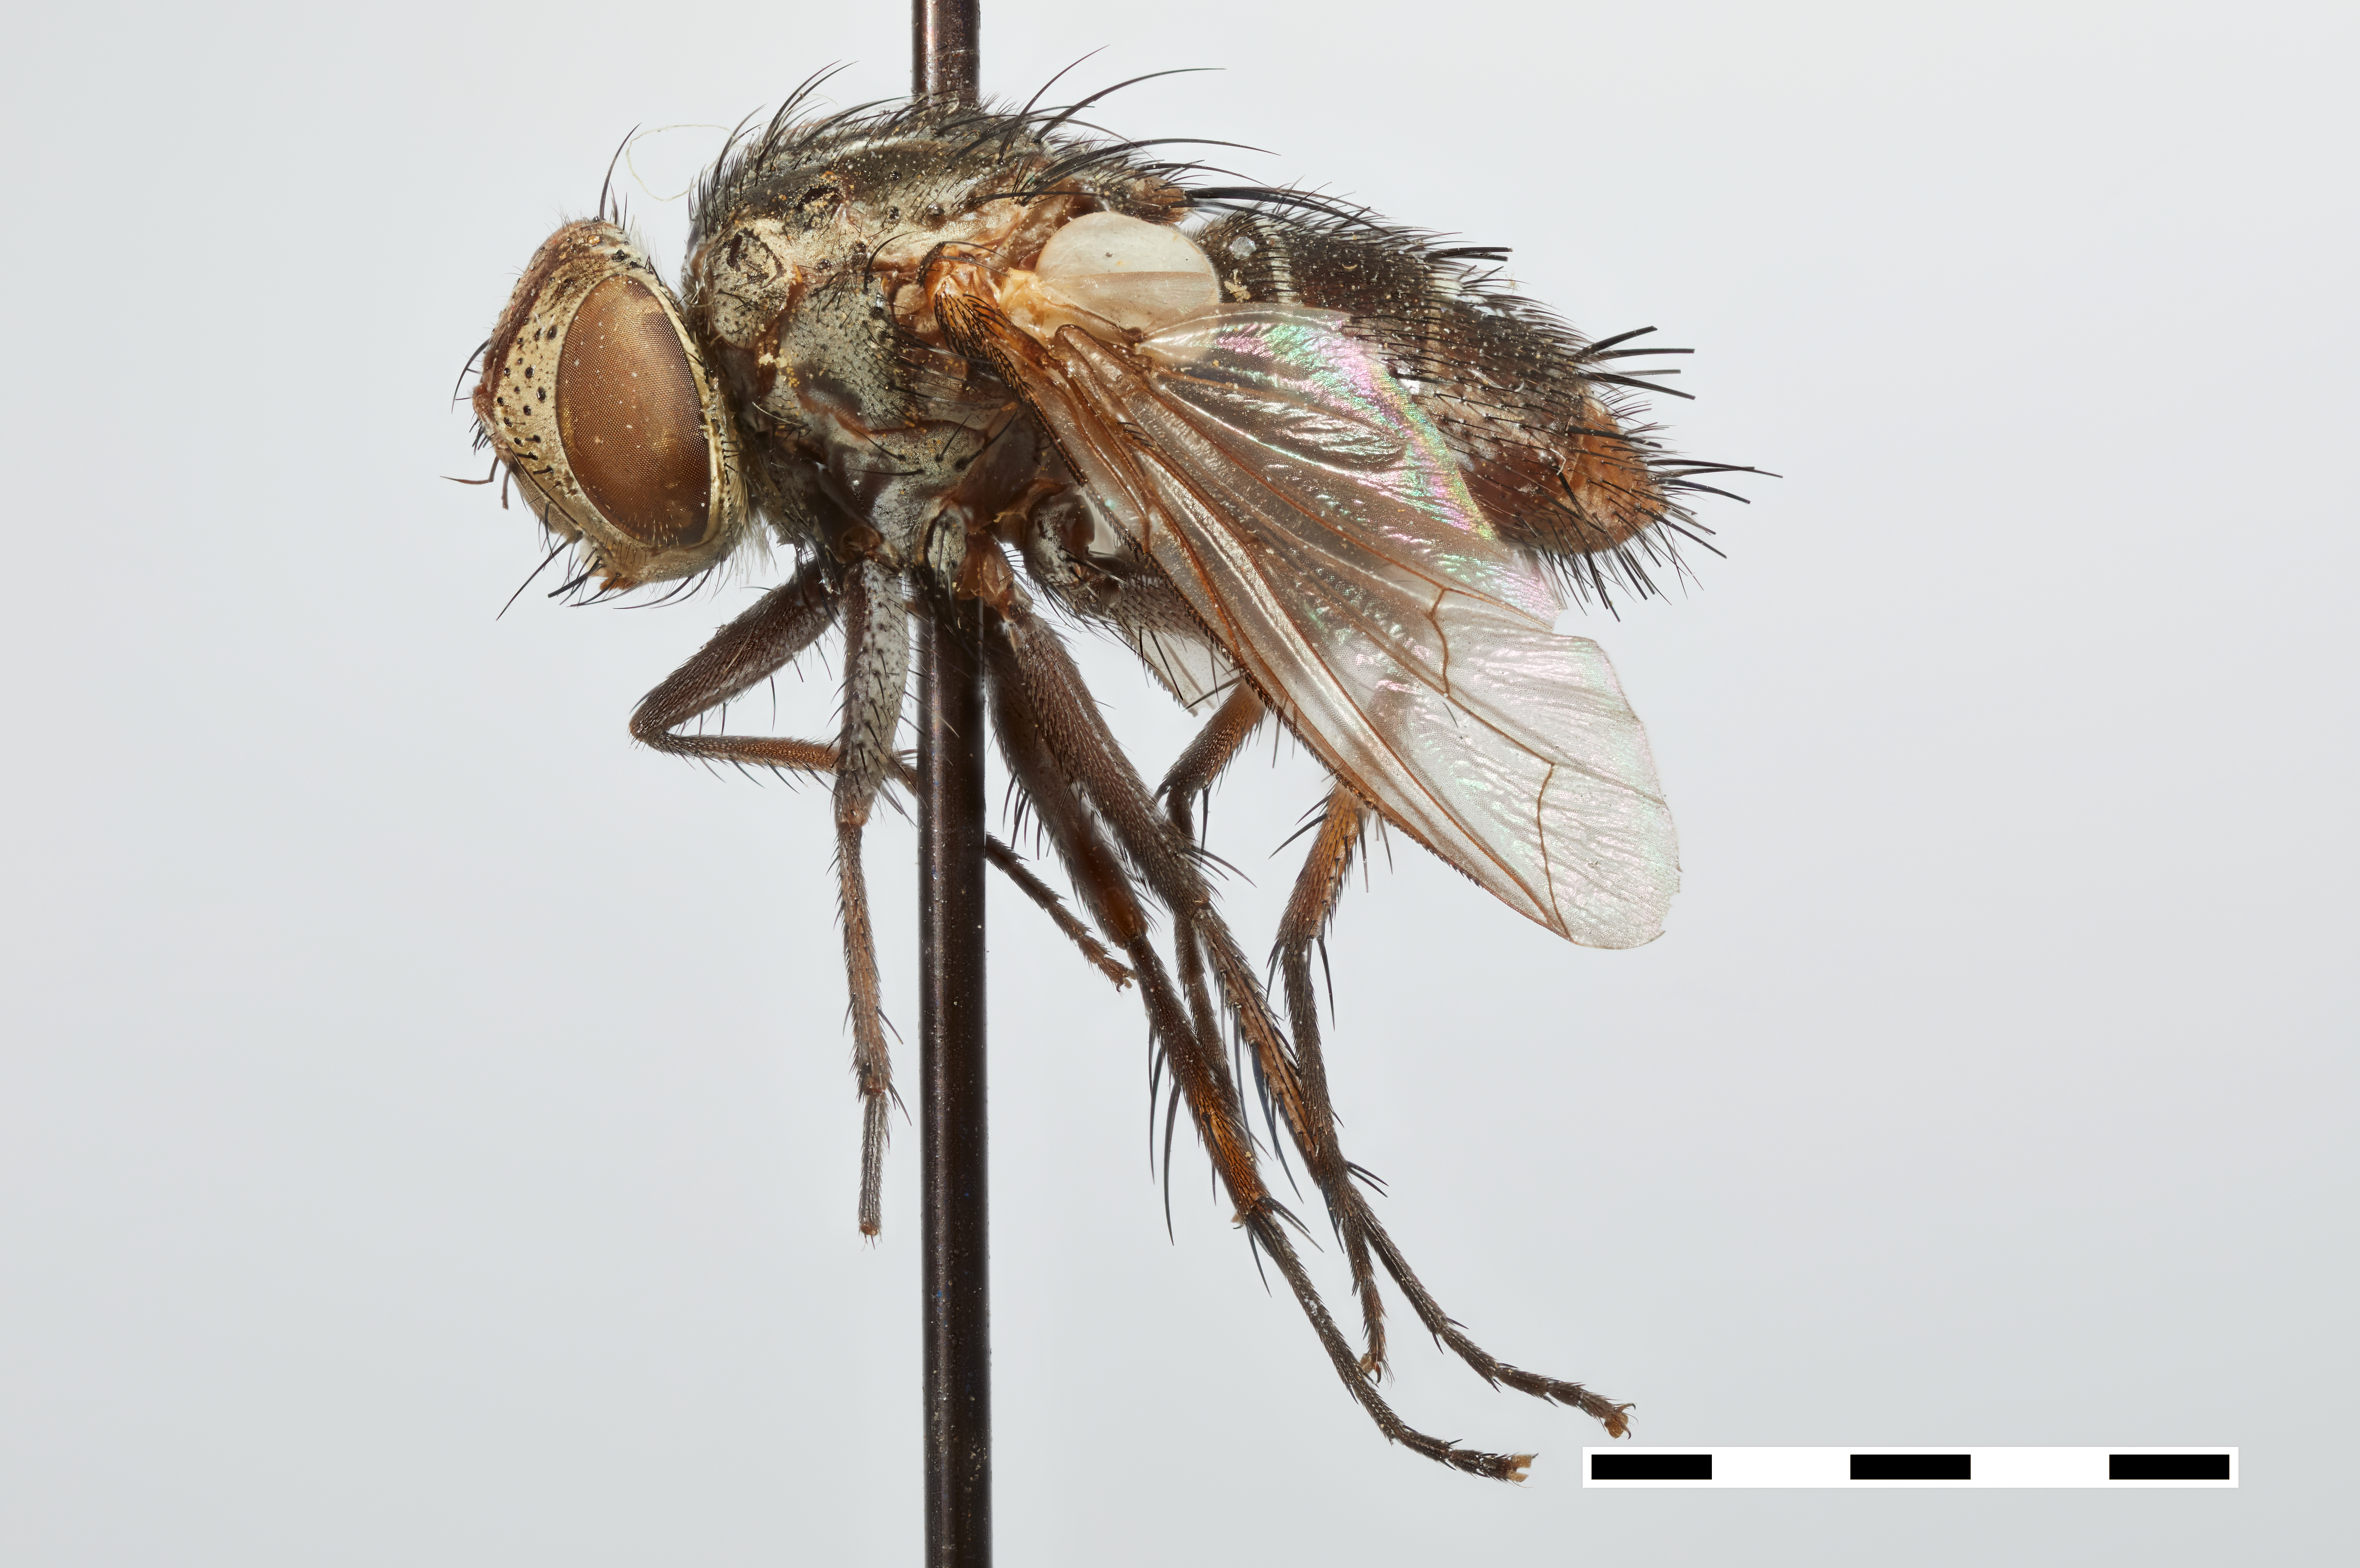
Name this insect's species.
Paragermaria autumnalis
